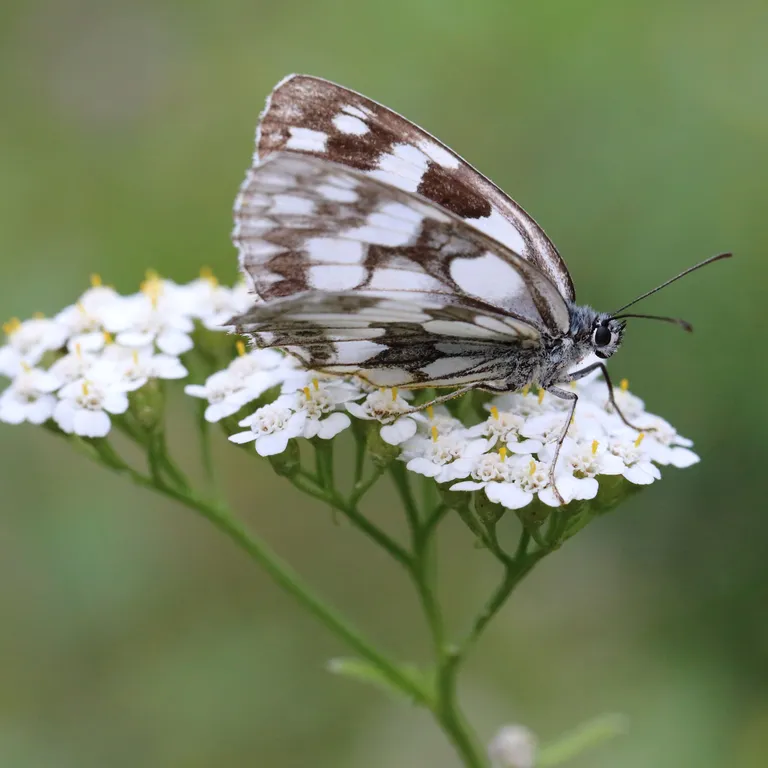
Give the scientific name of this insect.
Melanargia galathea
